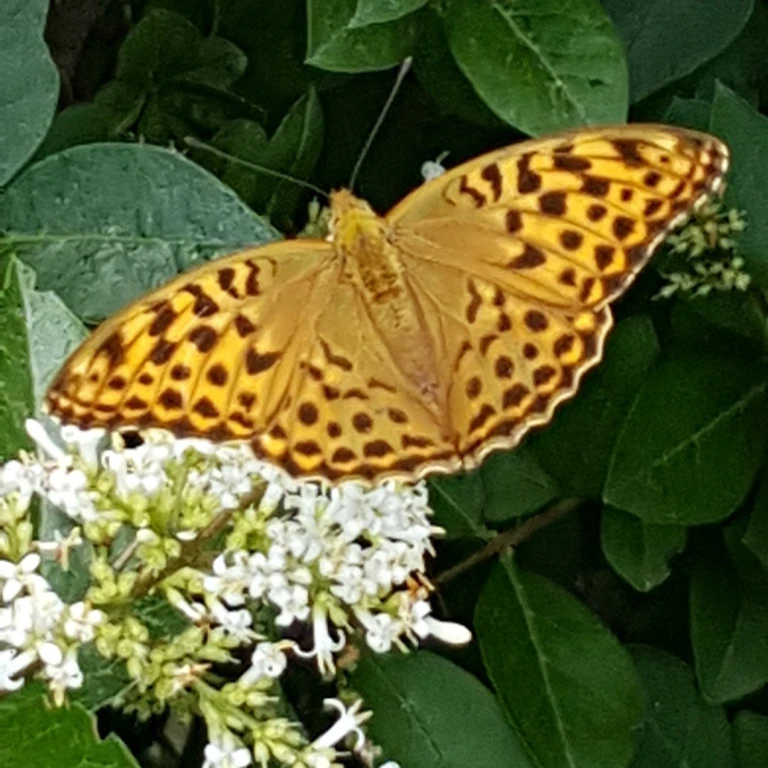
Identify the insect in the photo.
Argynnis paphia
